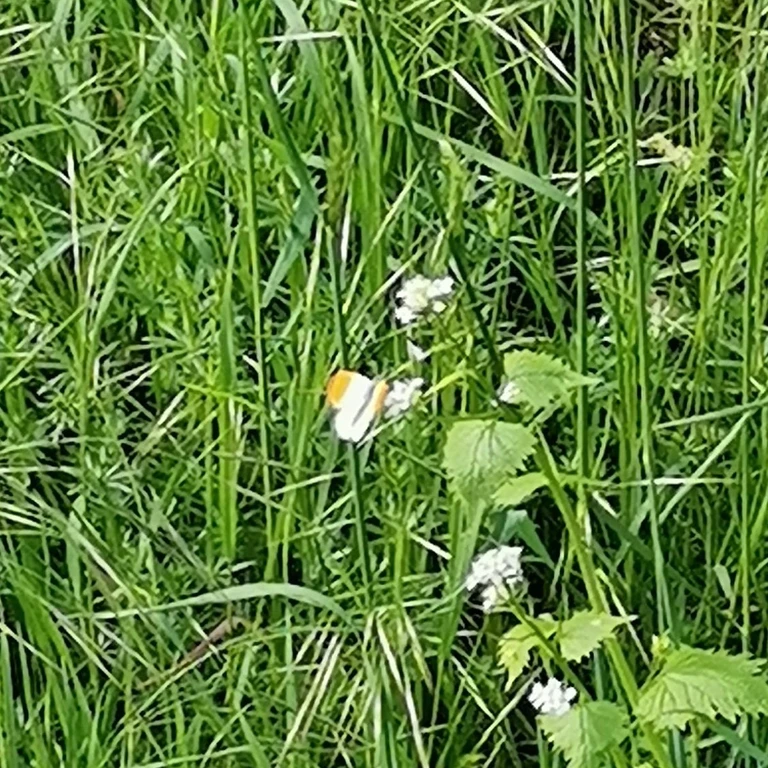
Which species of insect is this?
Anthocharis cardamines
